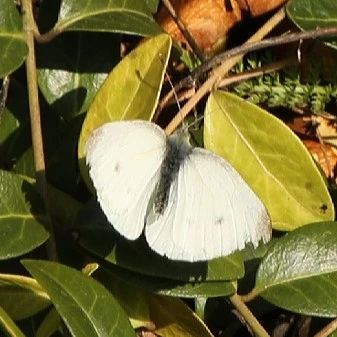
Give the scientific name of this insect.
Pieris rapae
